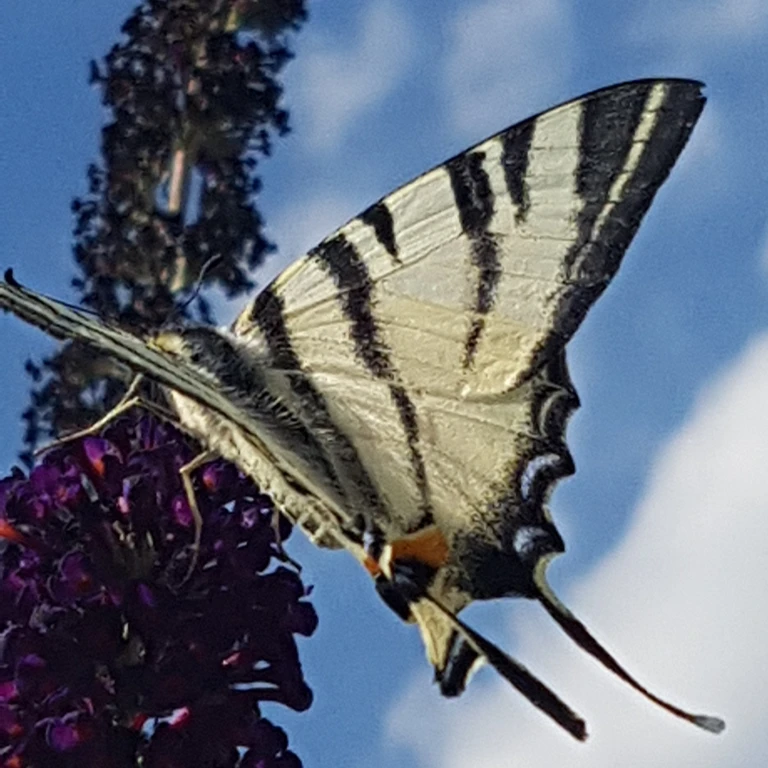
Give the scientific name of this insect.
Iphiclides podalirius
